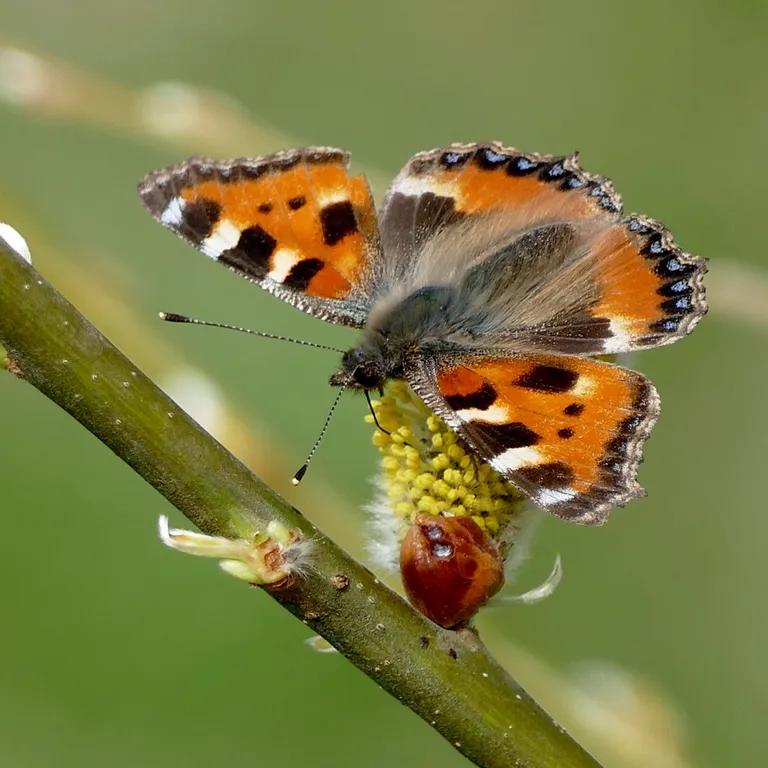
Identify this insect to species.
Aglais urticae
